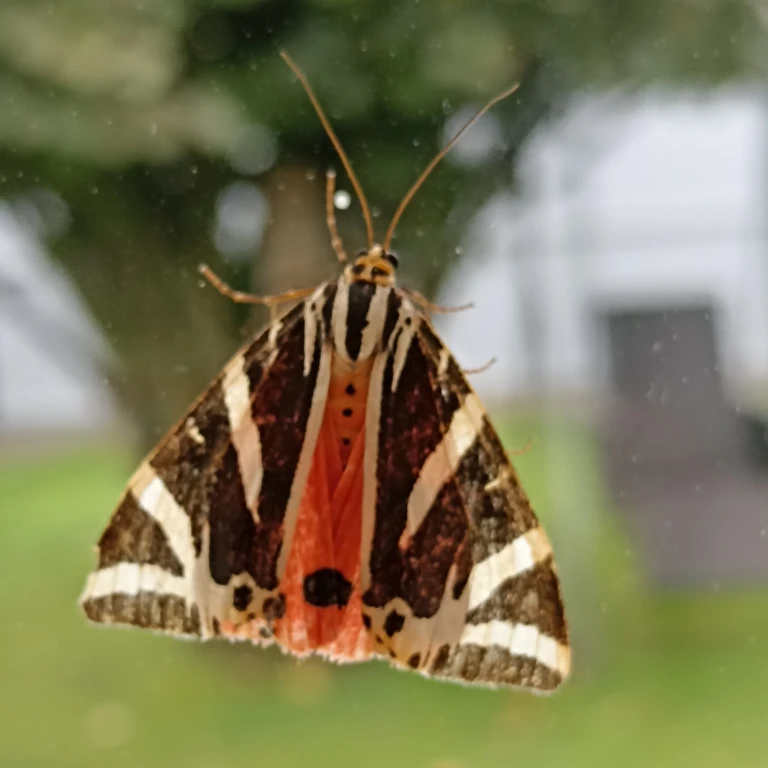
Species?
Euplagia quadripunctaria
